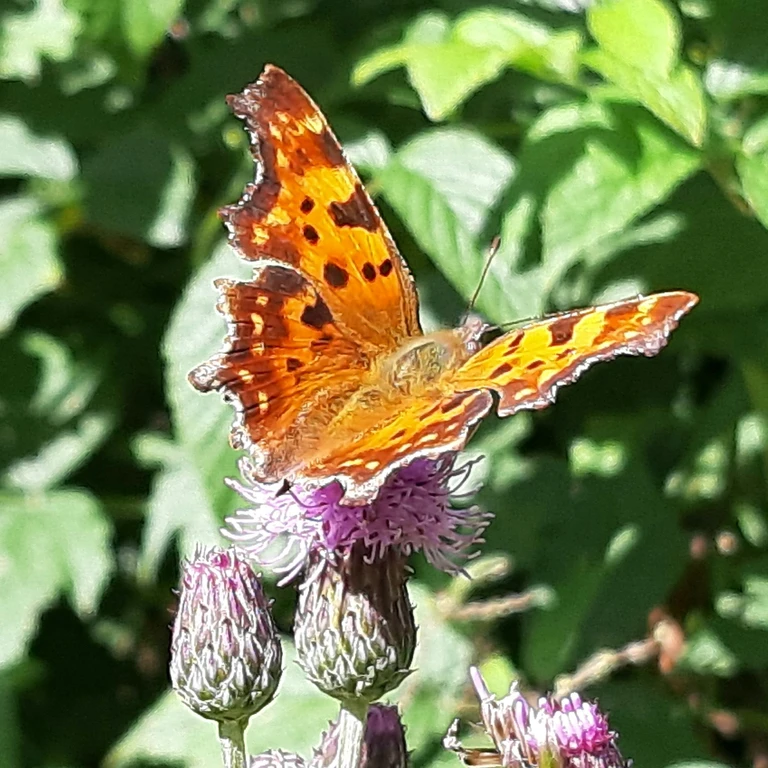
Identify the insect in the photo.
Polygonia c-album
